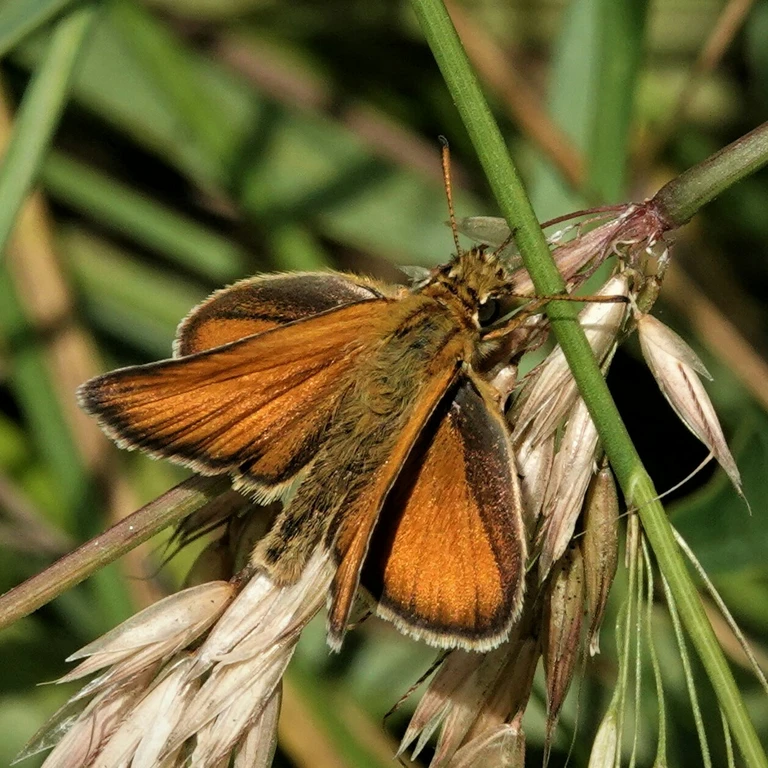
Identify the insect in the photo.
Thymelicus lineola
